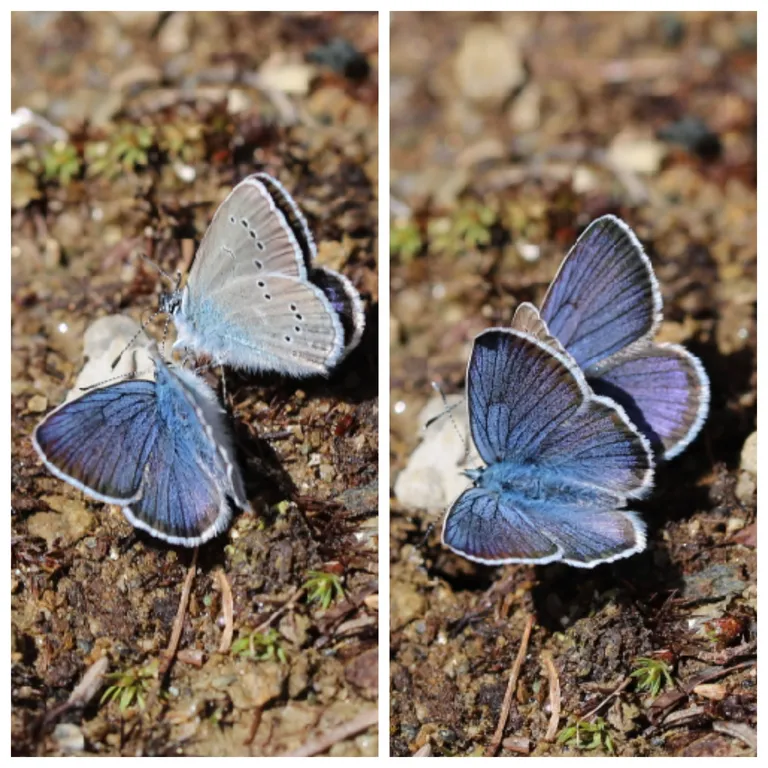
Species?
Cyaniris semiargus
